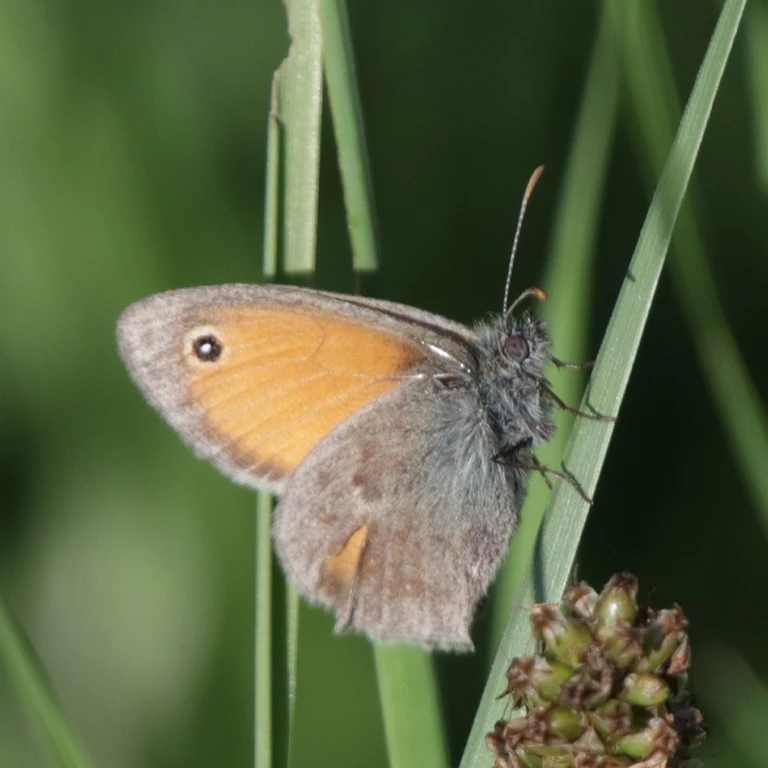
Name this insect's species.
Coenonympha pamphilus
